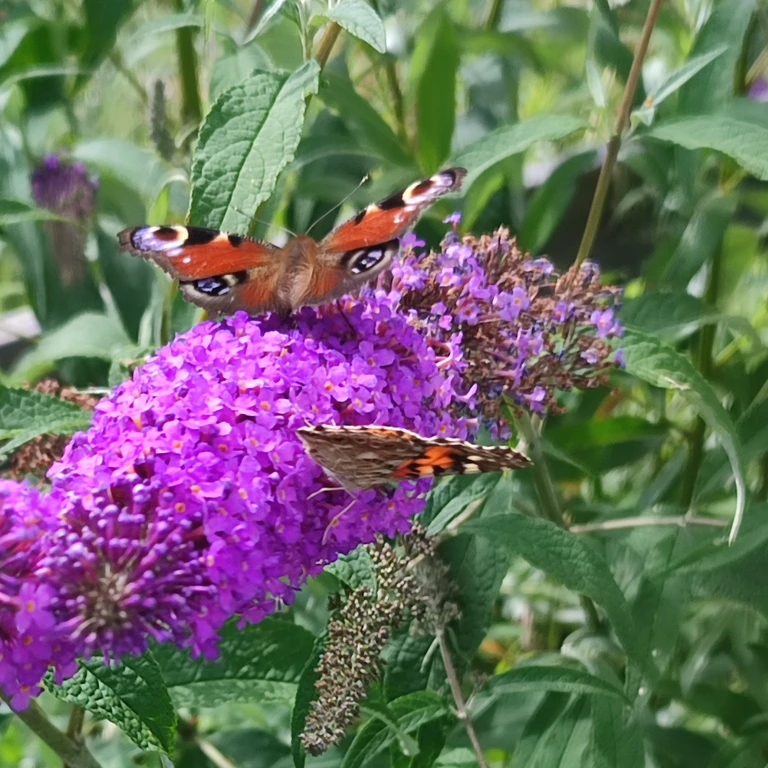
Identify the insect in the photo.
Aglais io
